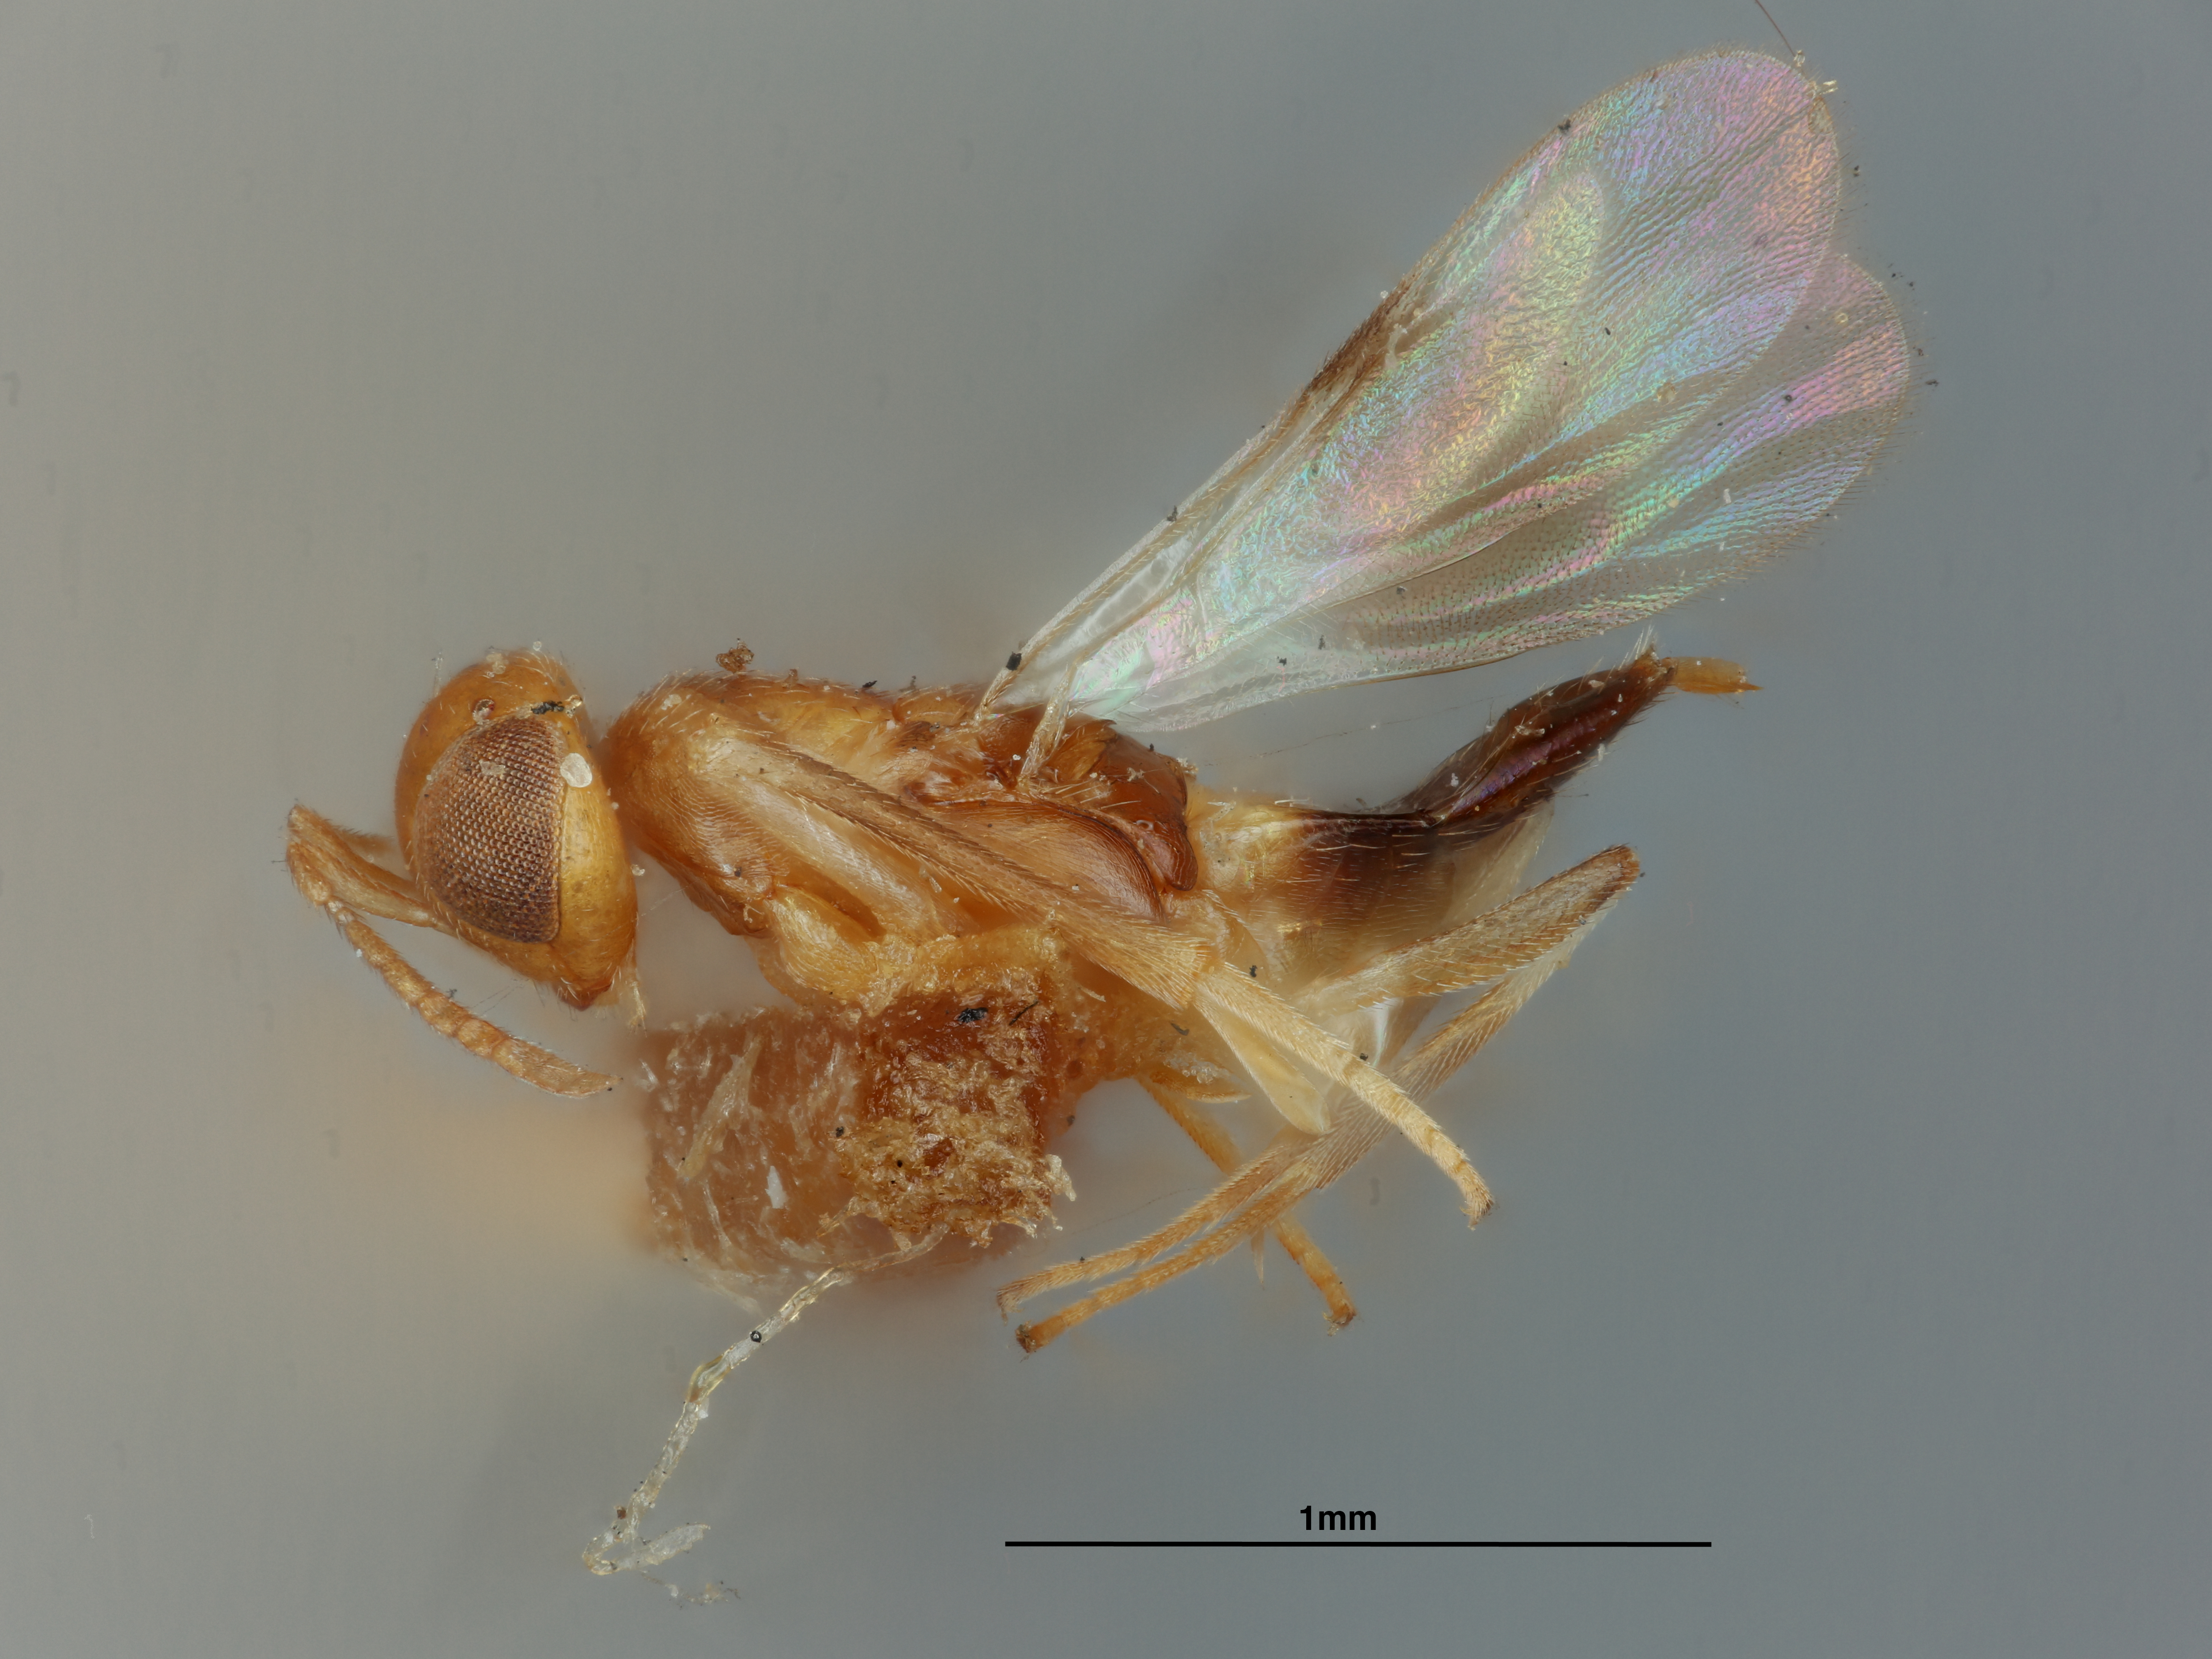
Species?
Meromyzobia unifasciata
